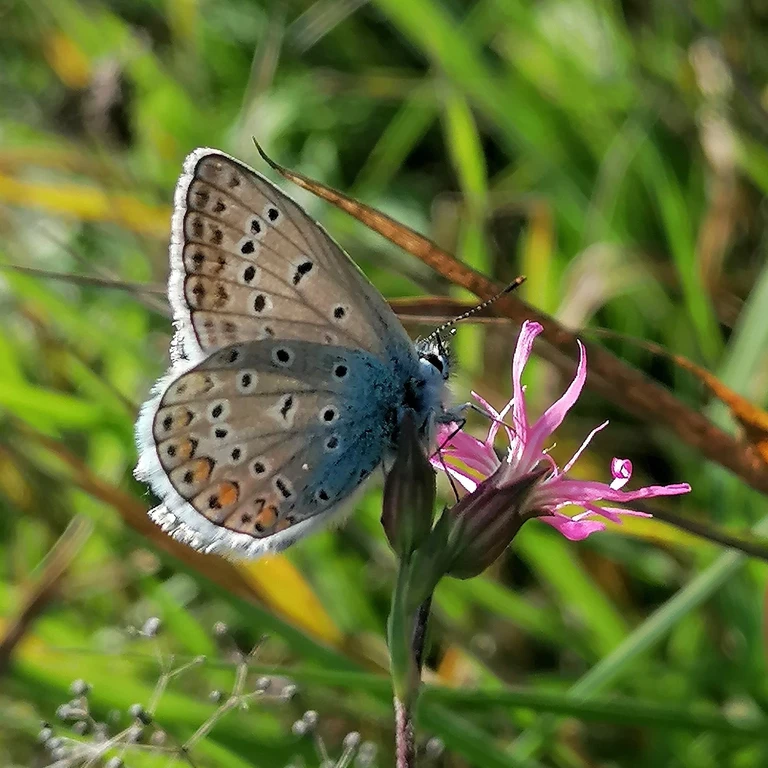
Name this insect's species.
Polyommatus icarus
